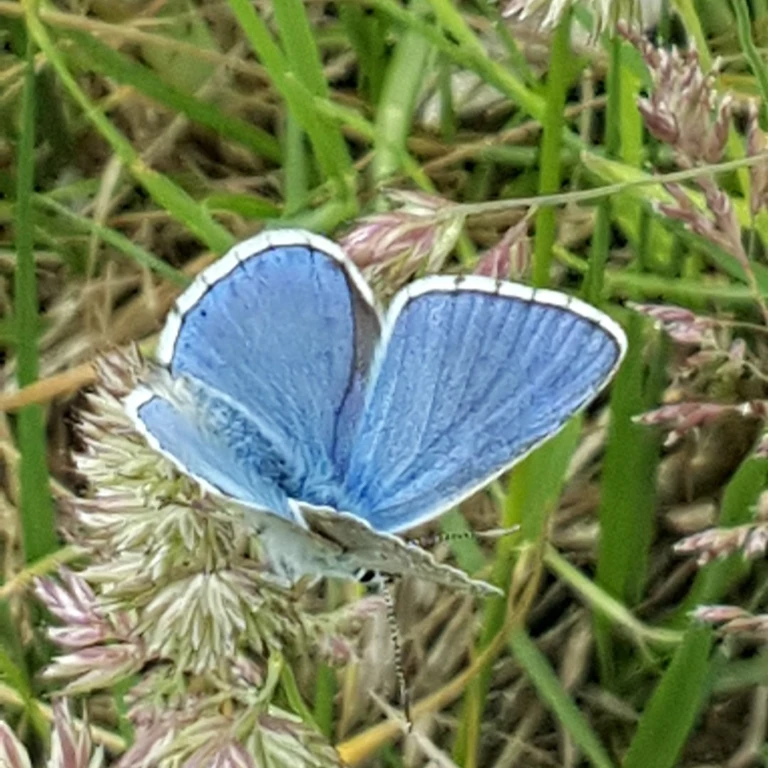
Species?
Lysandra bellargus
